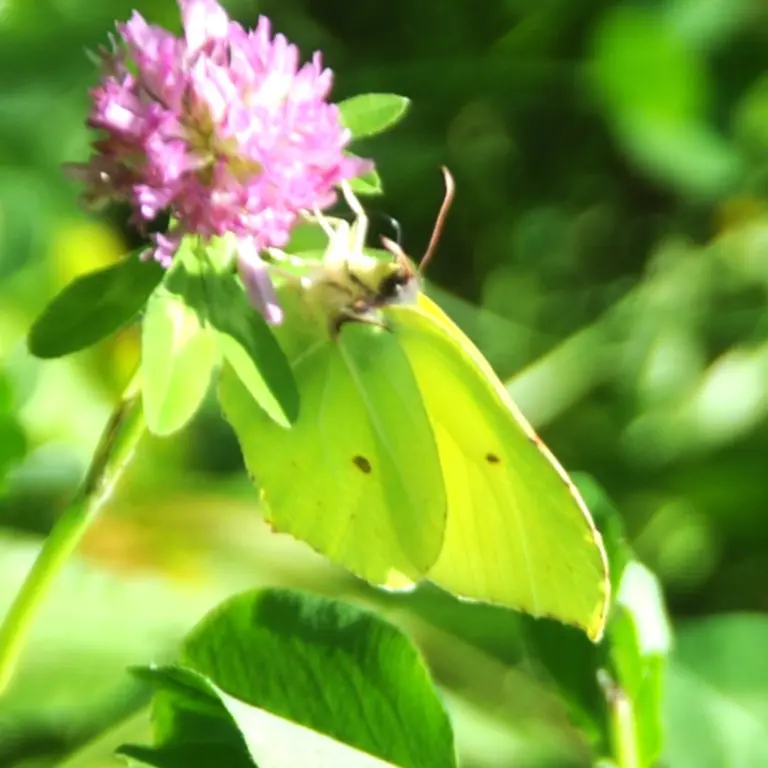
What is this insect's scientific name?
Gonepteryx rhamni
